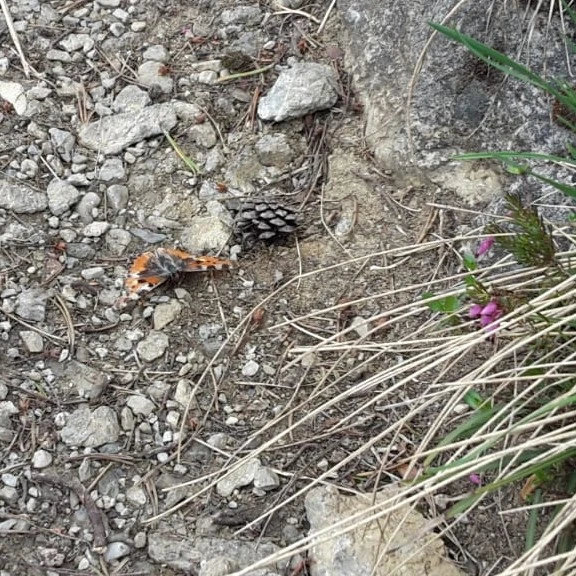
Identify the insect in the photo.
Aglais urticae
